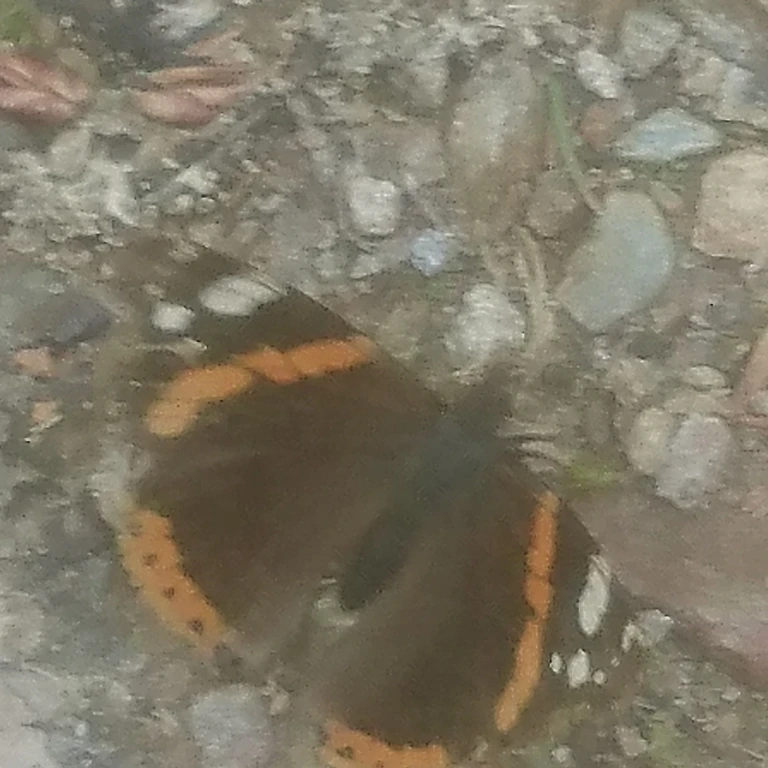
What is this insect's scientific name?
Vanessa atalanta
